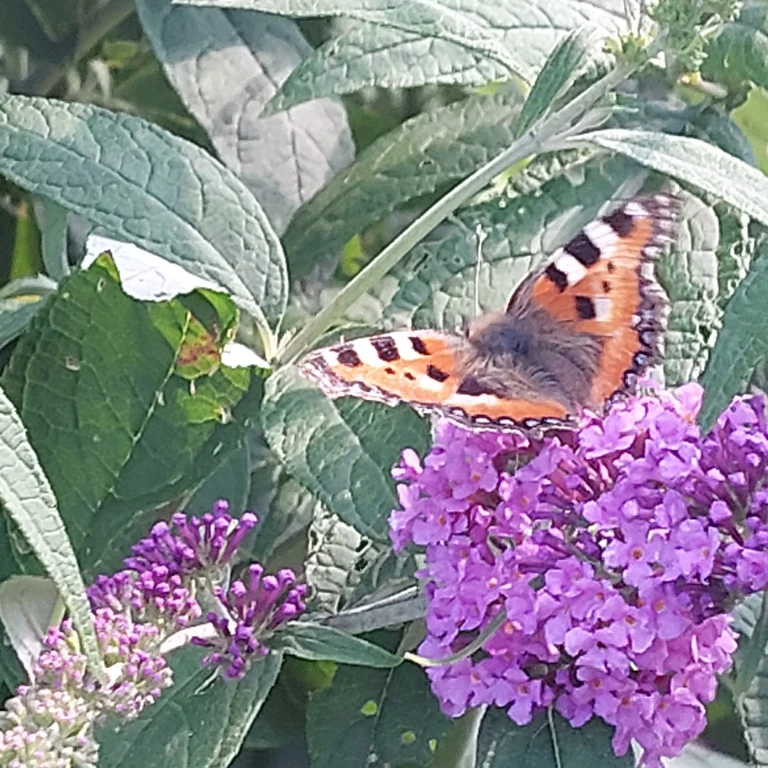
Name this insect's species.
Aglais urticae
